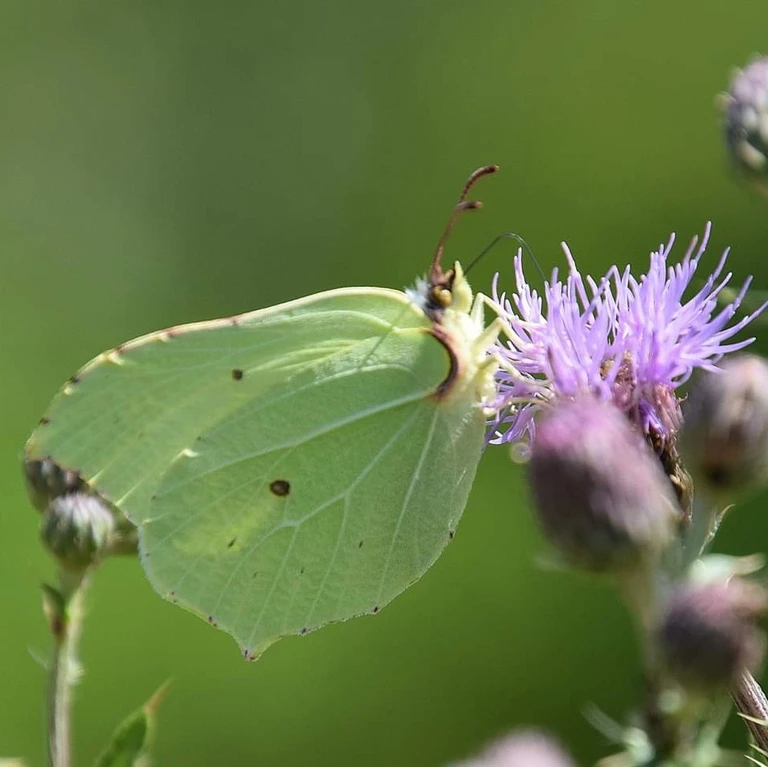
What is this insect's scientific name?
Gonepteryx rhamni
